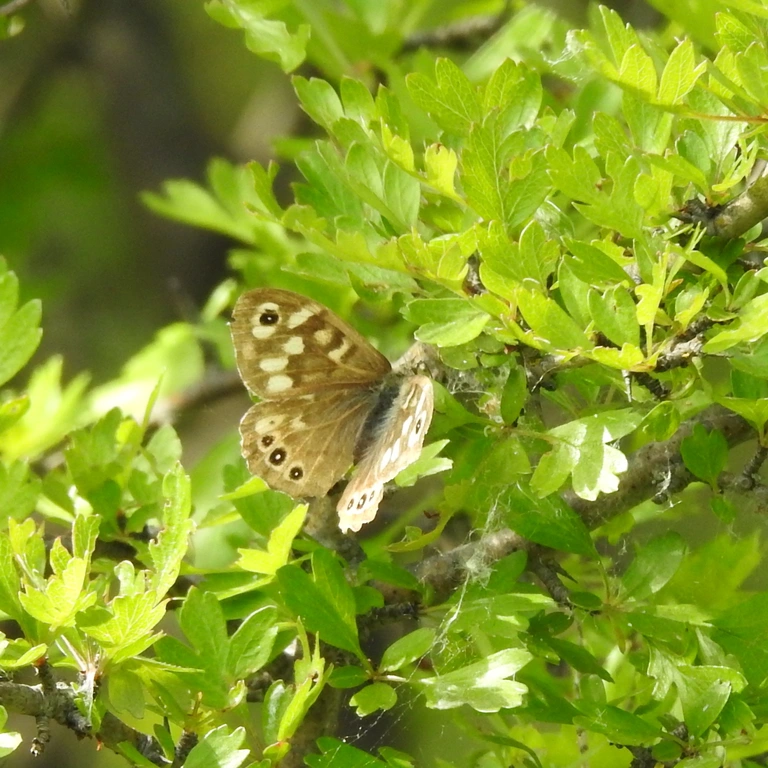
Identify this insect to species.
Pararge aegeria
